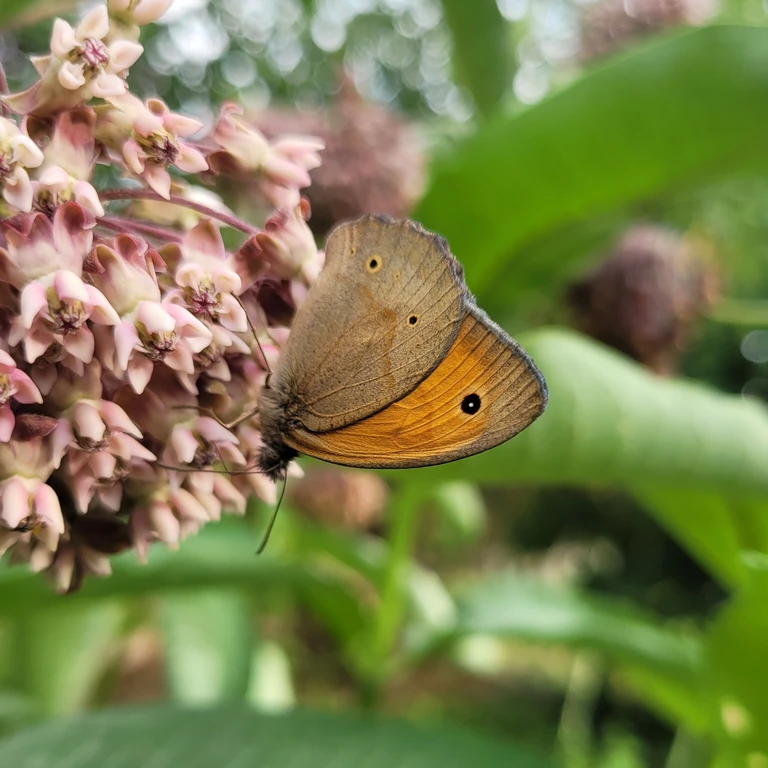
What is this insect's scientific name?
Maniola jurtina
